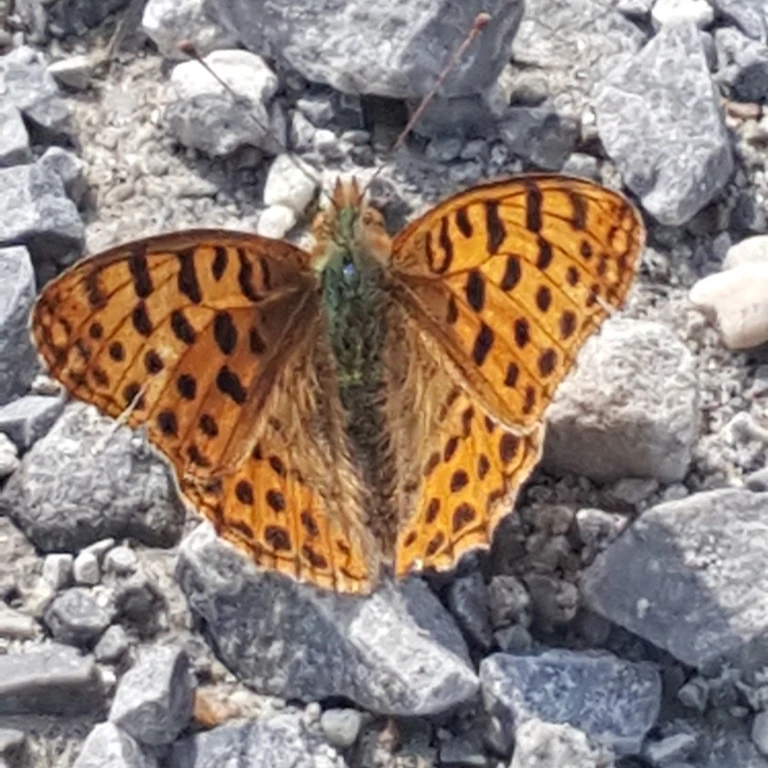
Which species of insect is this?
Issoria lathonia
